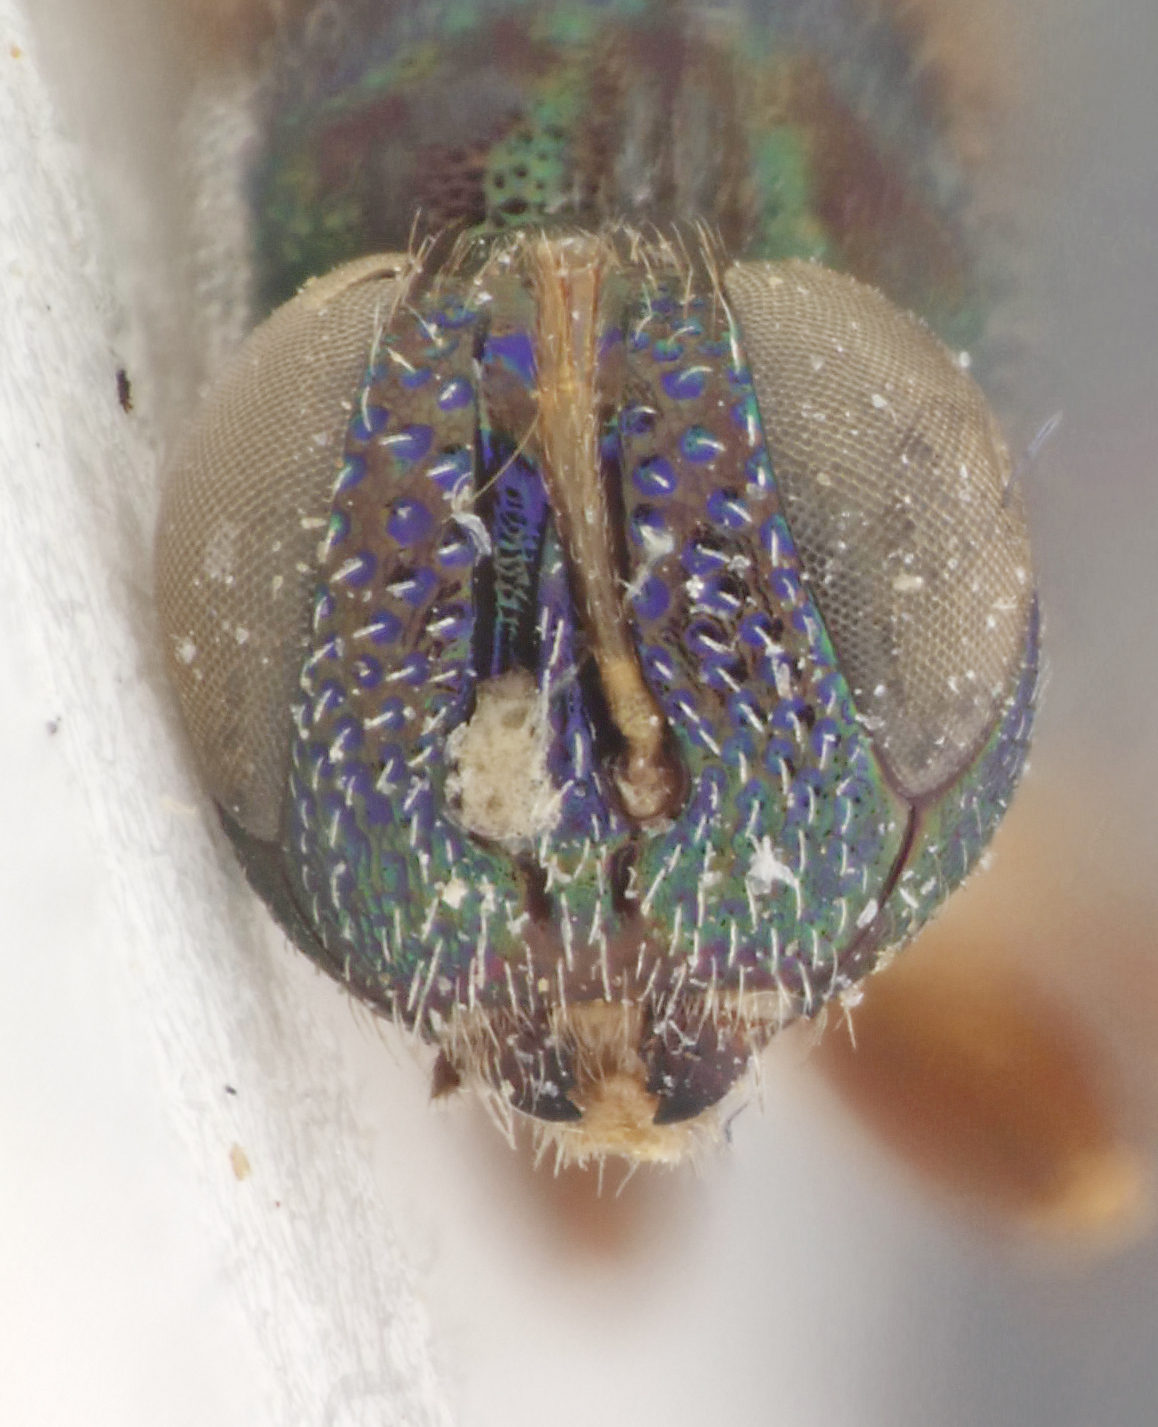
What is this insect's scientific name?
Thaumasura indica
